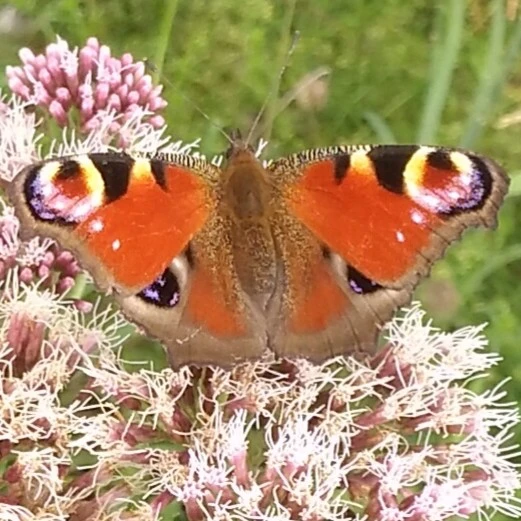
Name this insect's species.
Aglais io
